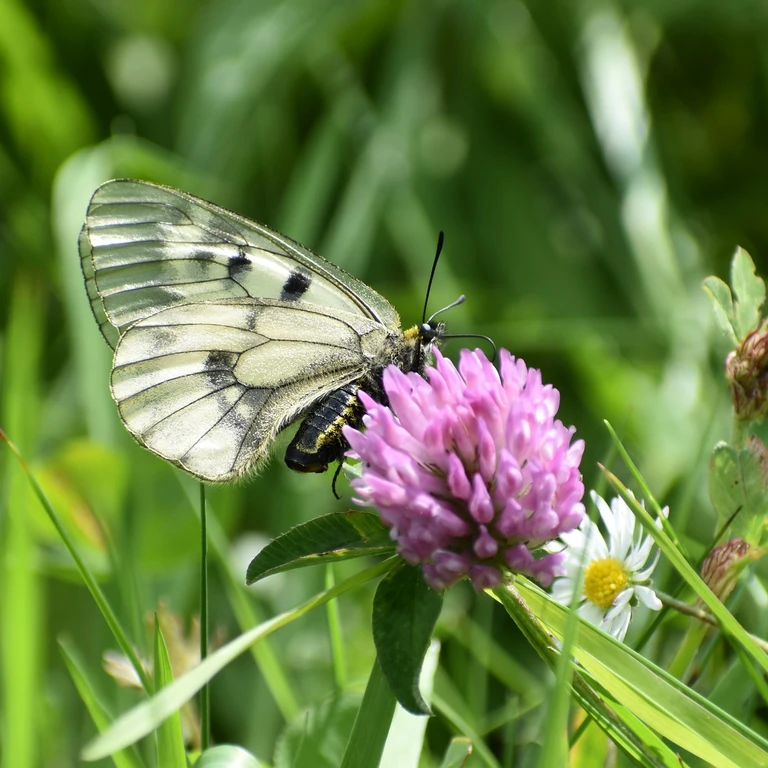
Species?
Parnassius mnemosyne
